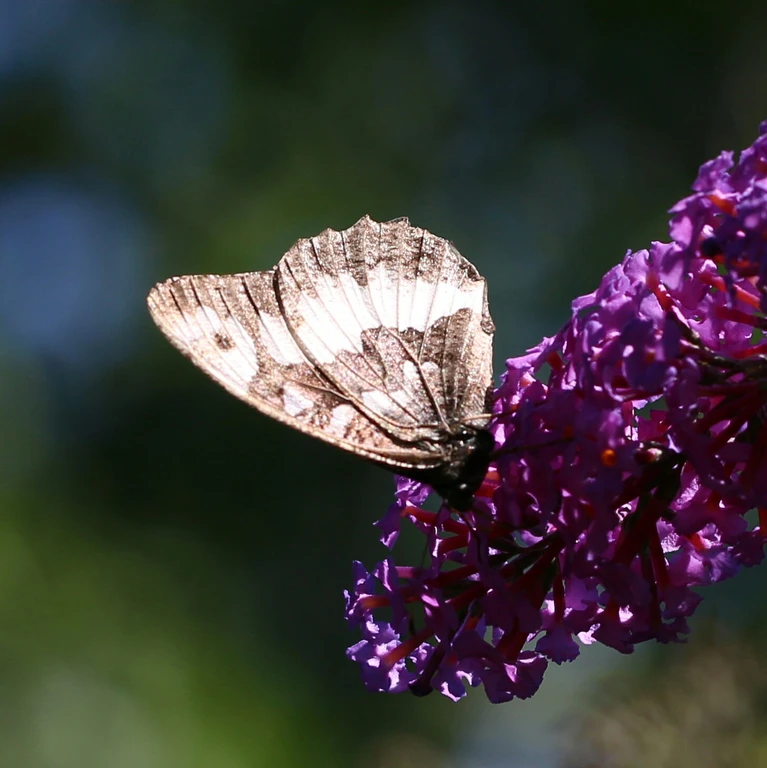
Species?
Brintesia circe
